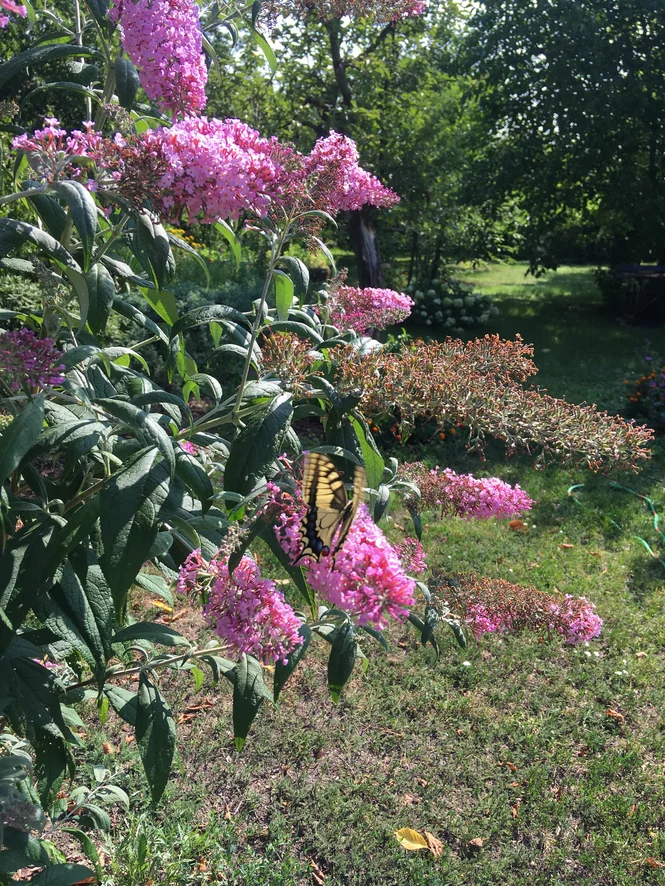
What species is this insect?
Papilio machaon
